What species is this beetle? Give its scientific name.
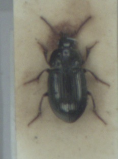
Amara infima
